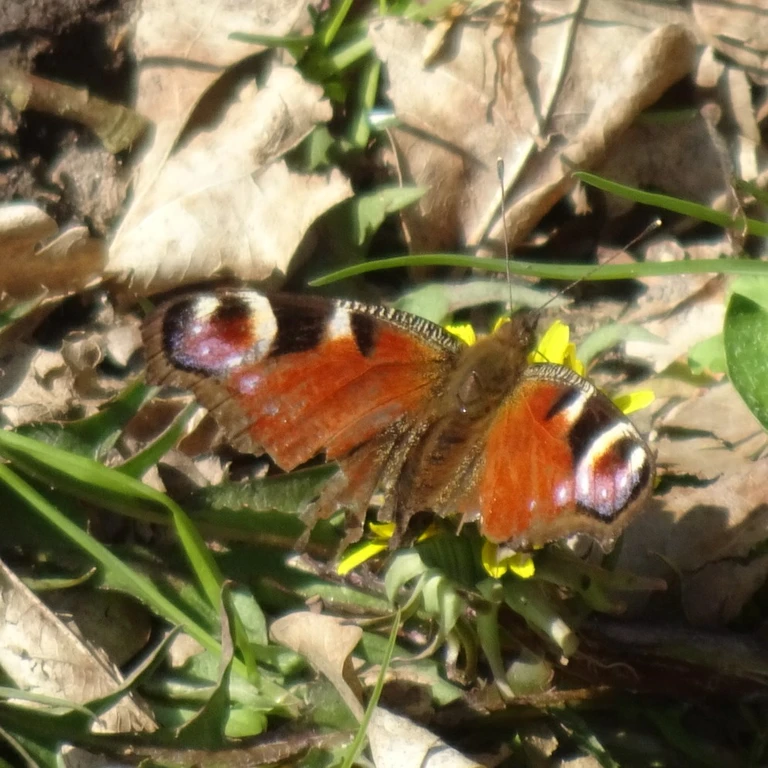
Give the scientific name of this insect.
Aglais io
